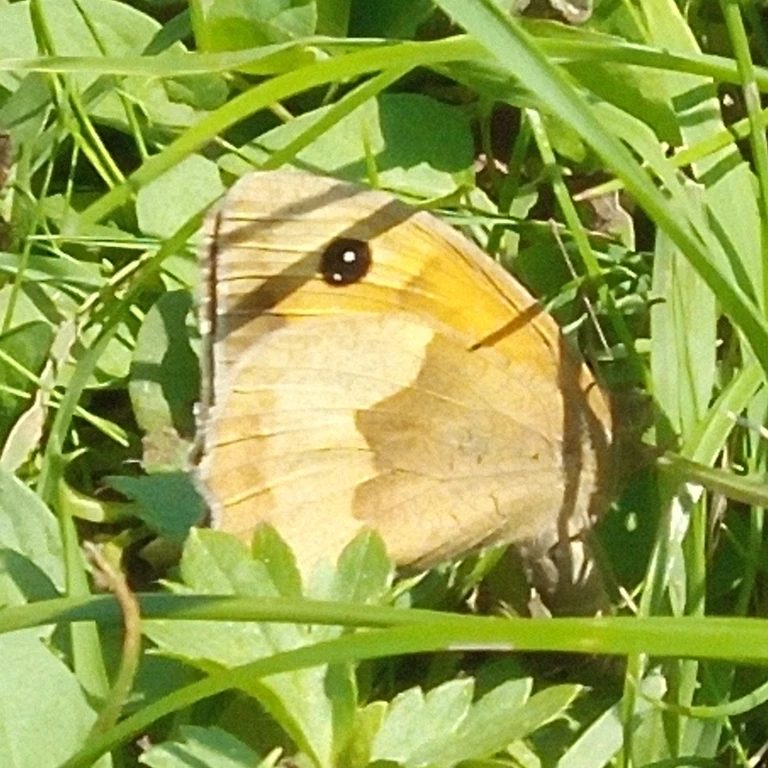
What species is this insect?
Maniola jurtina
